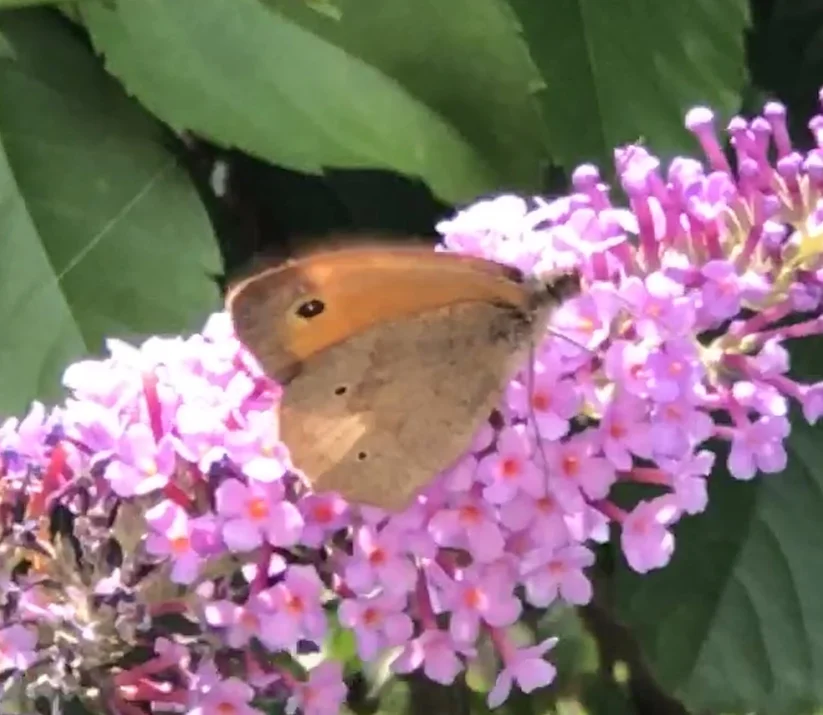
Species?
Maniola jurtina
